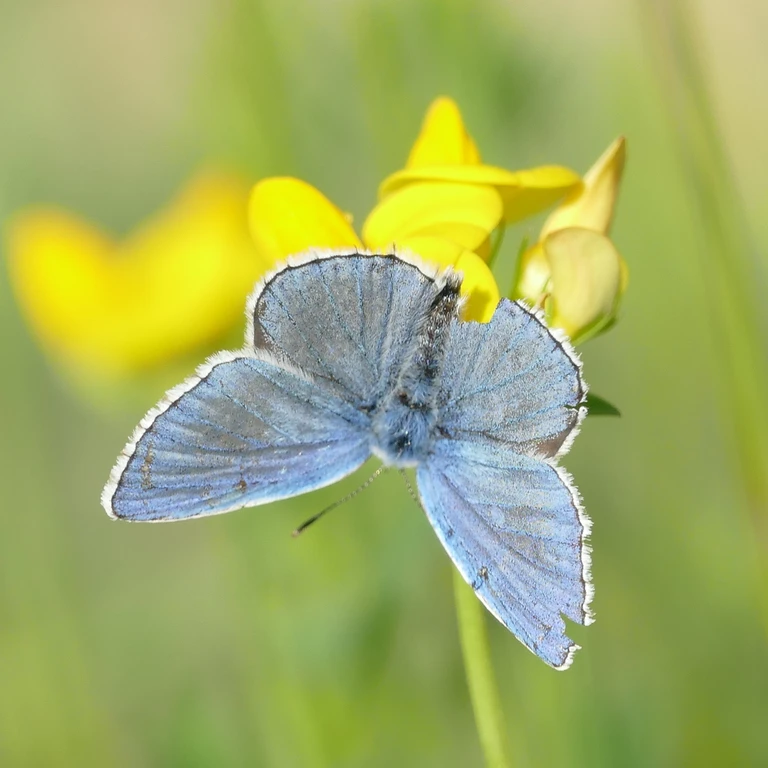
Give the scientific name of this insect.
Lysandra bellargus
